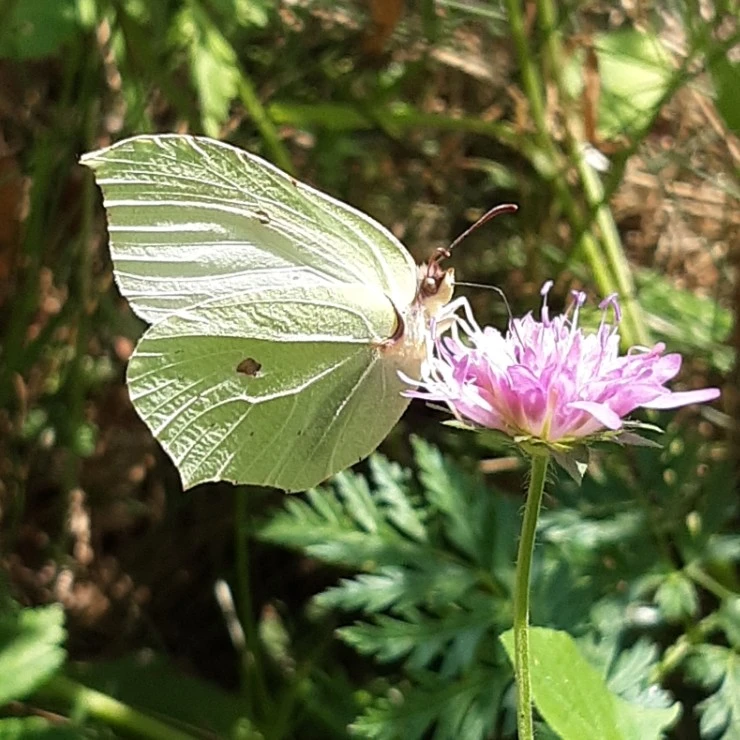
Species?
Gonepteryx rhamni
